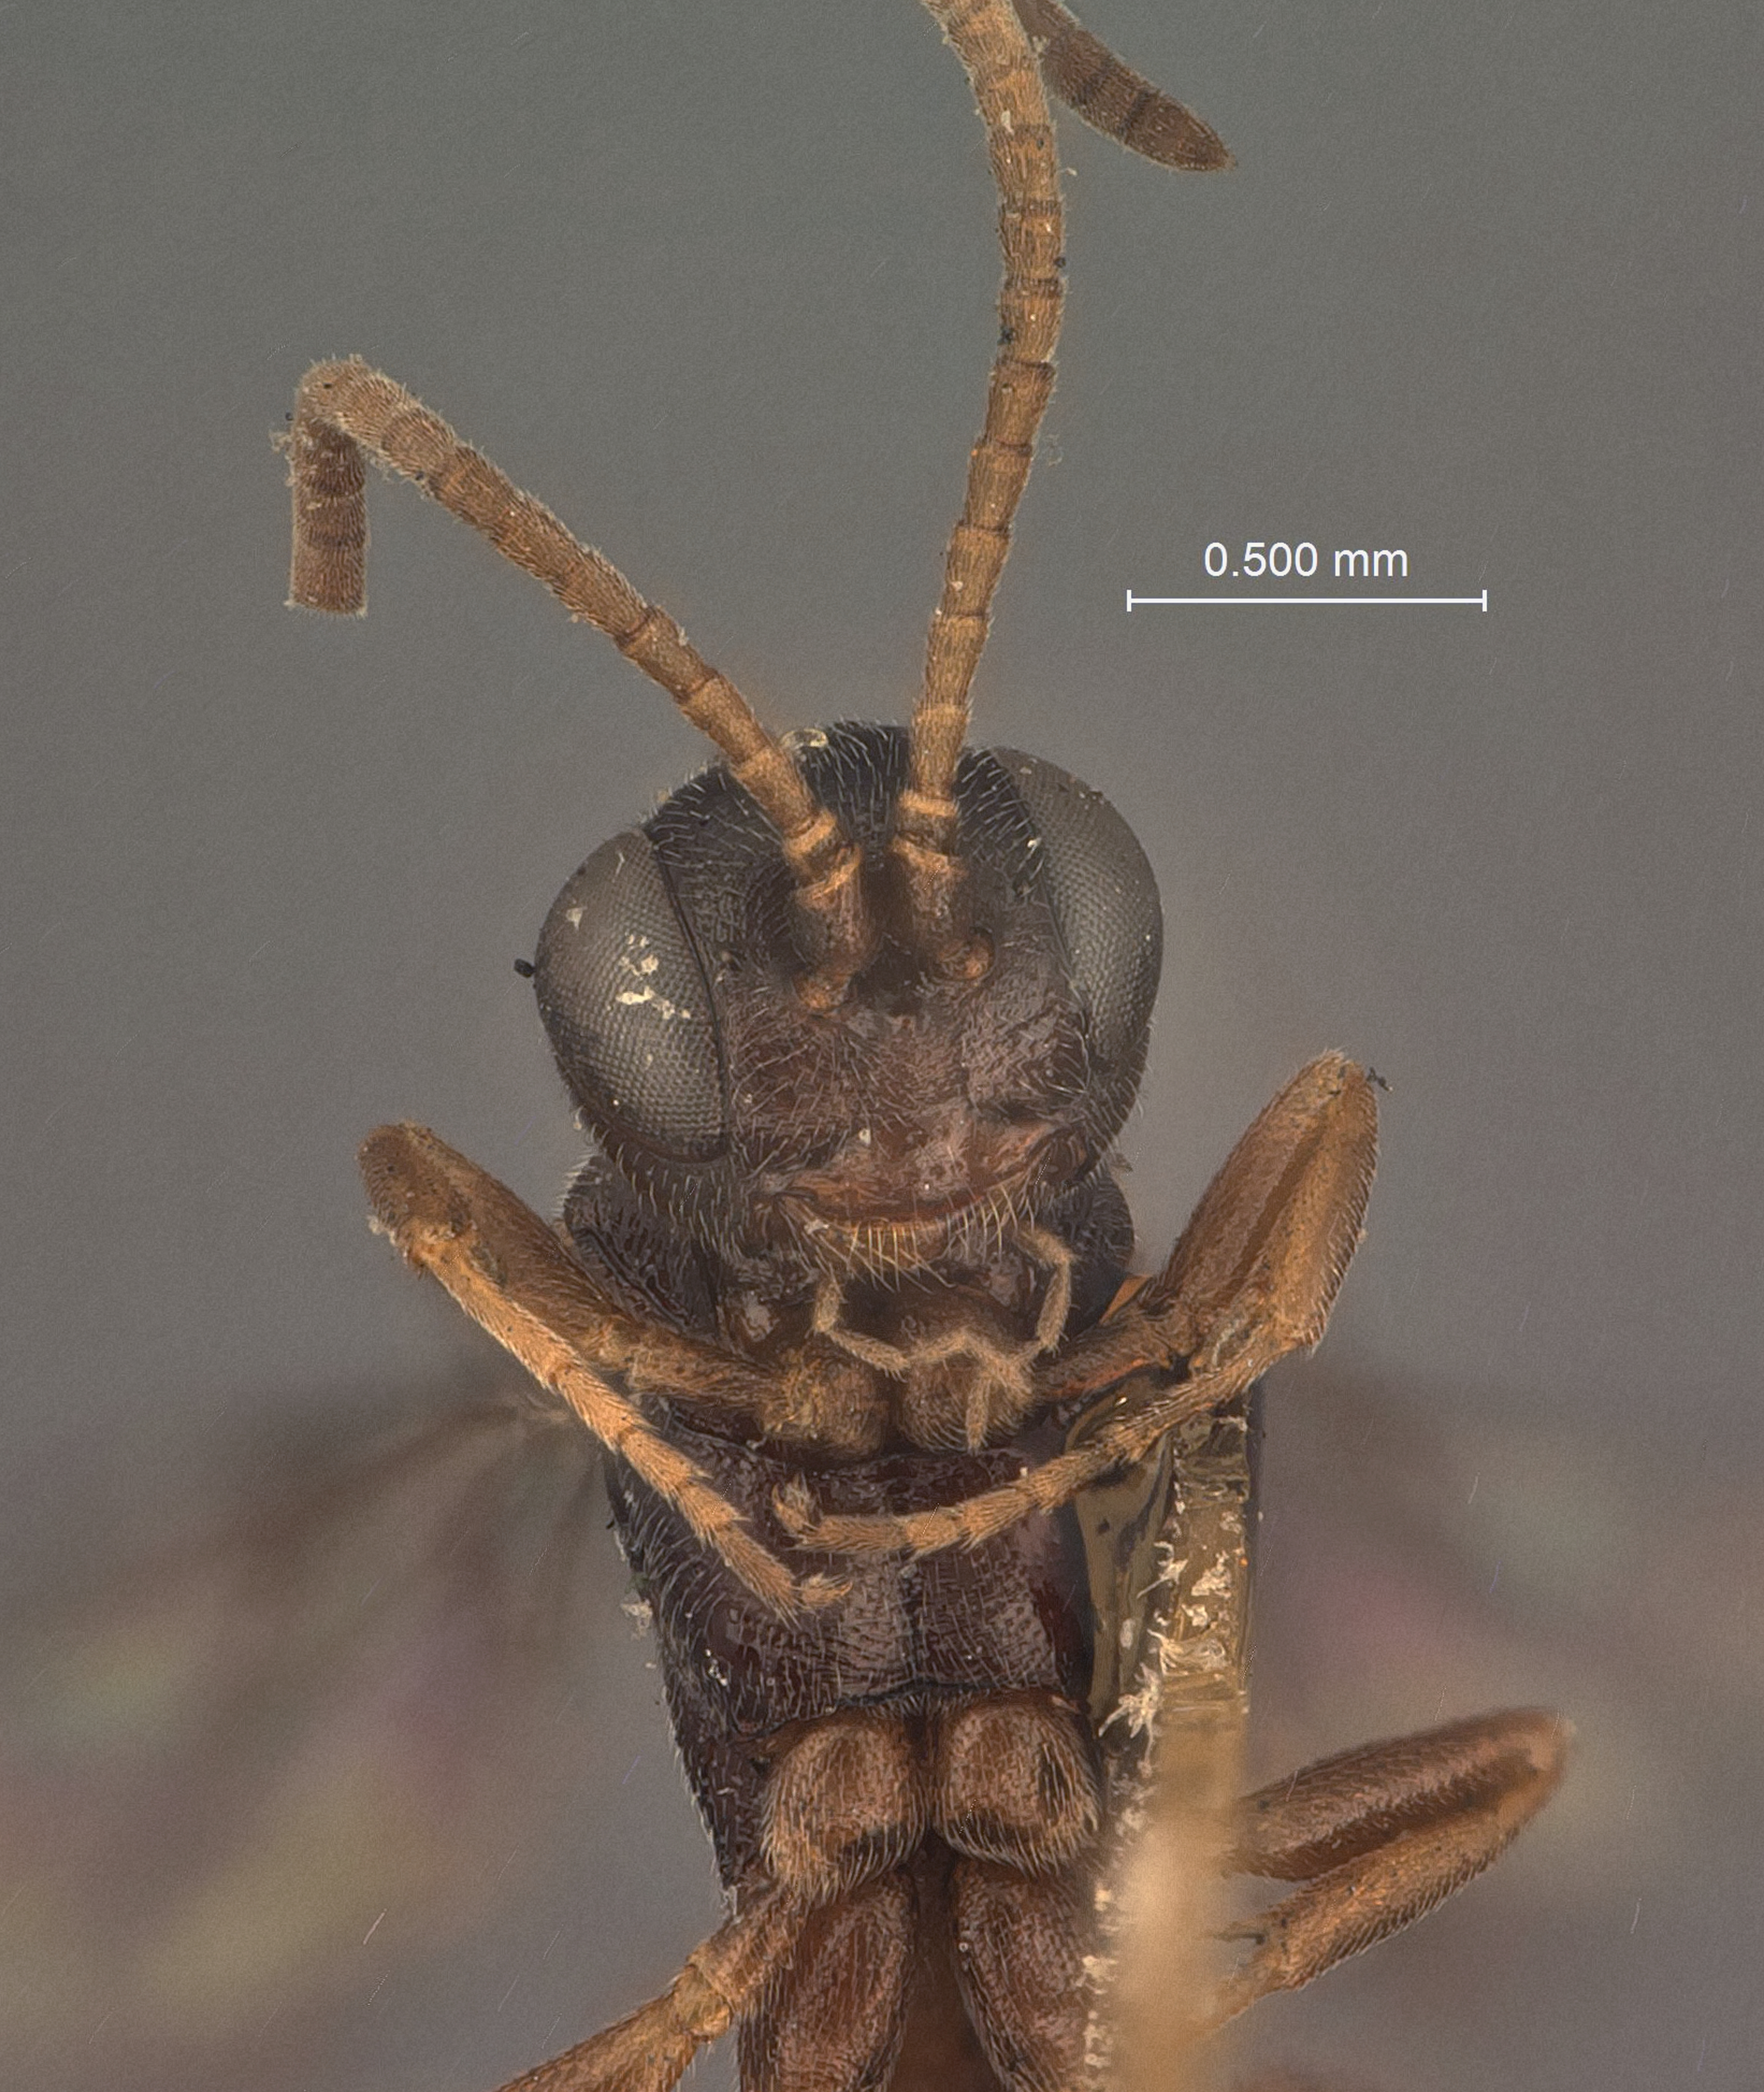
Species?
Phaeogenes epinotiae
